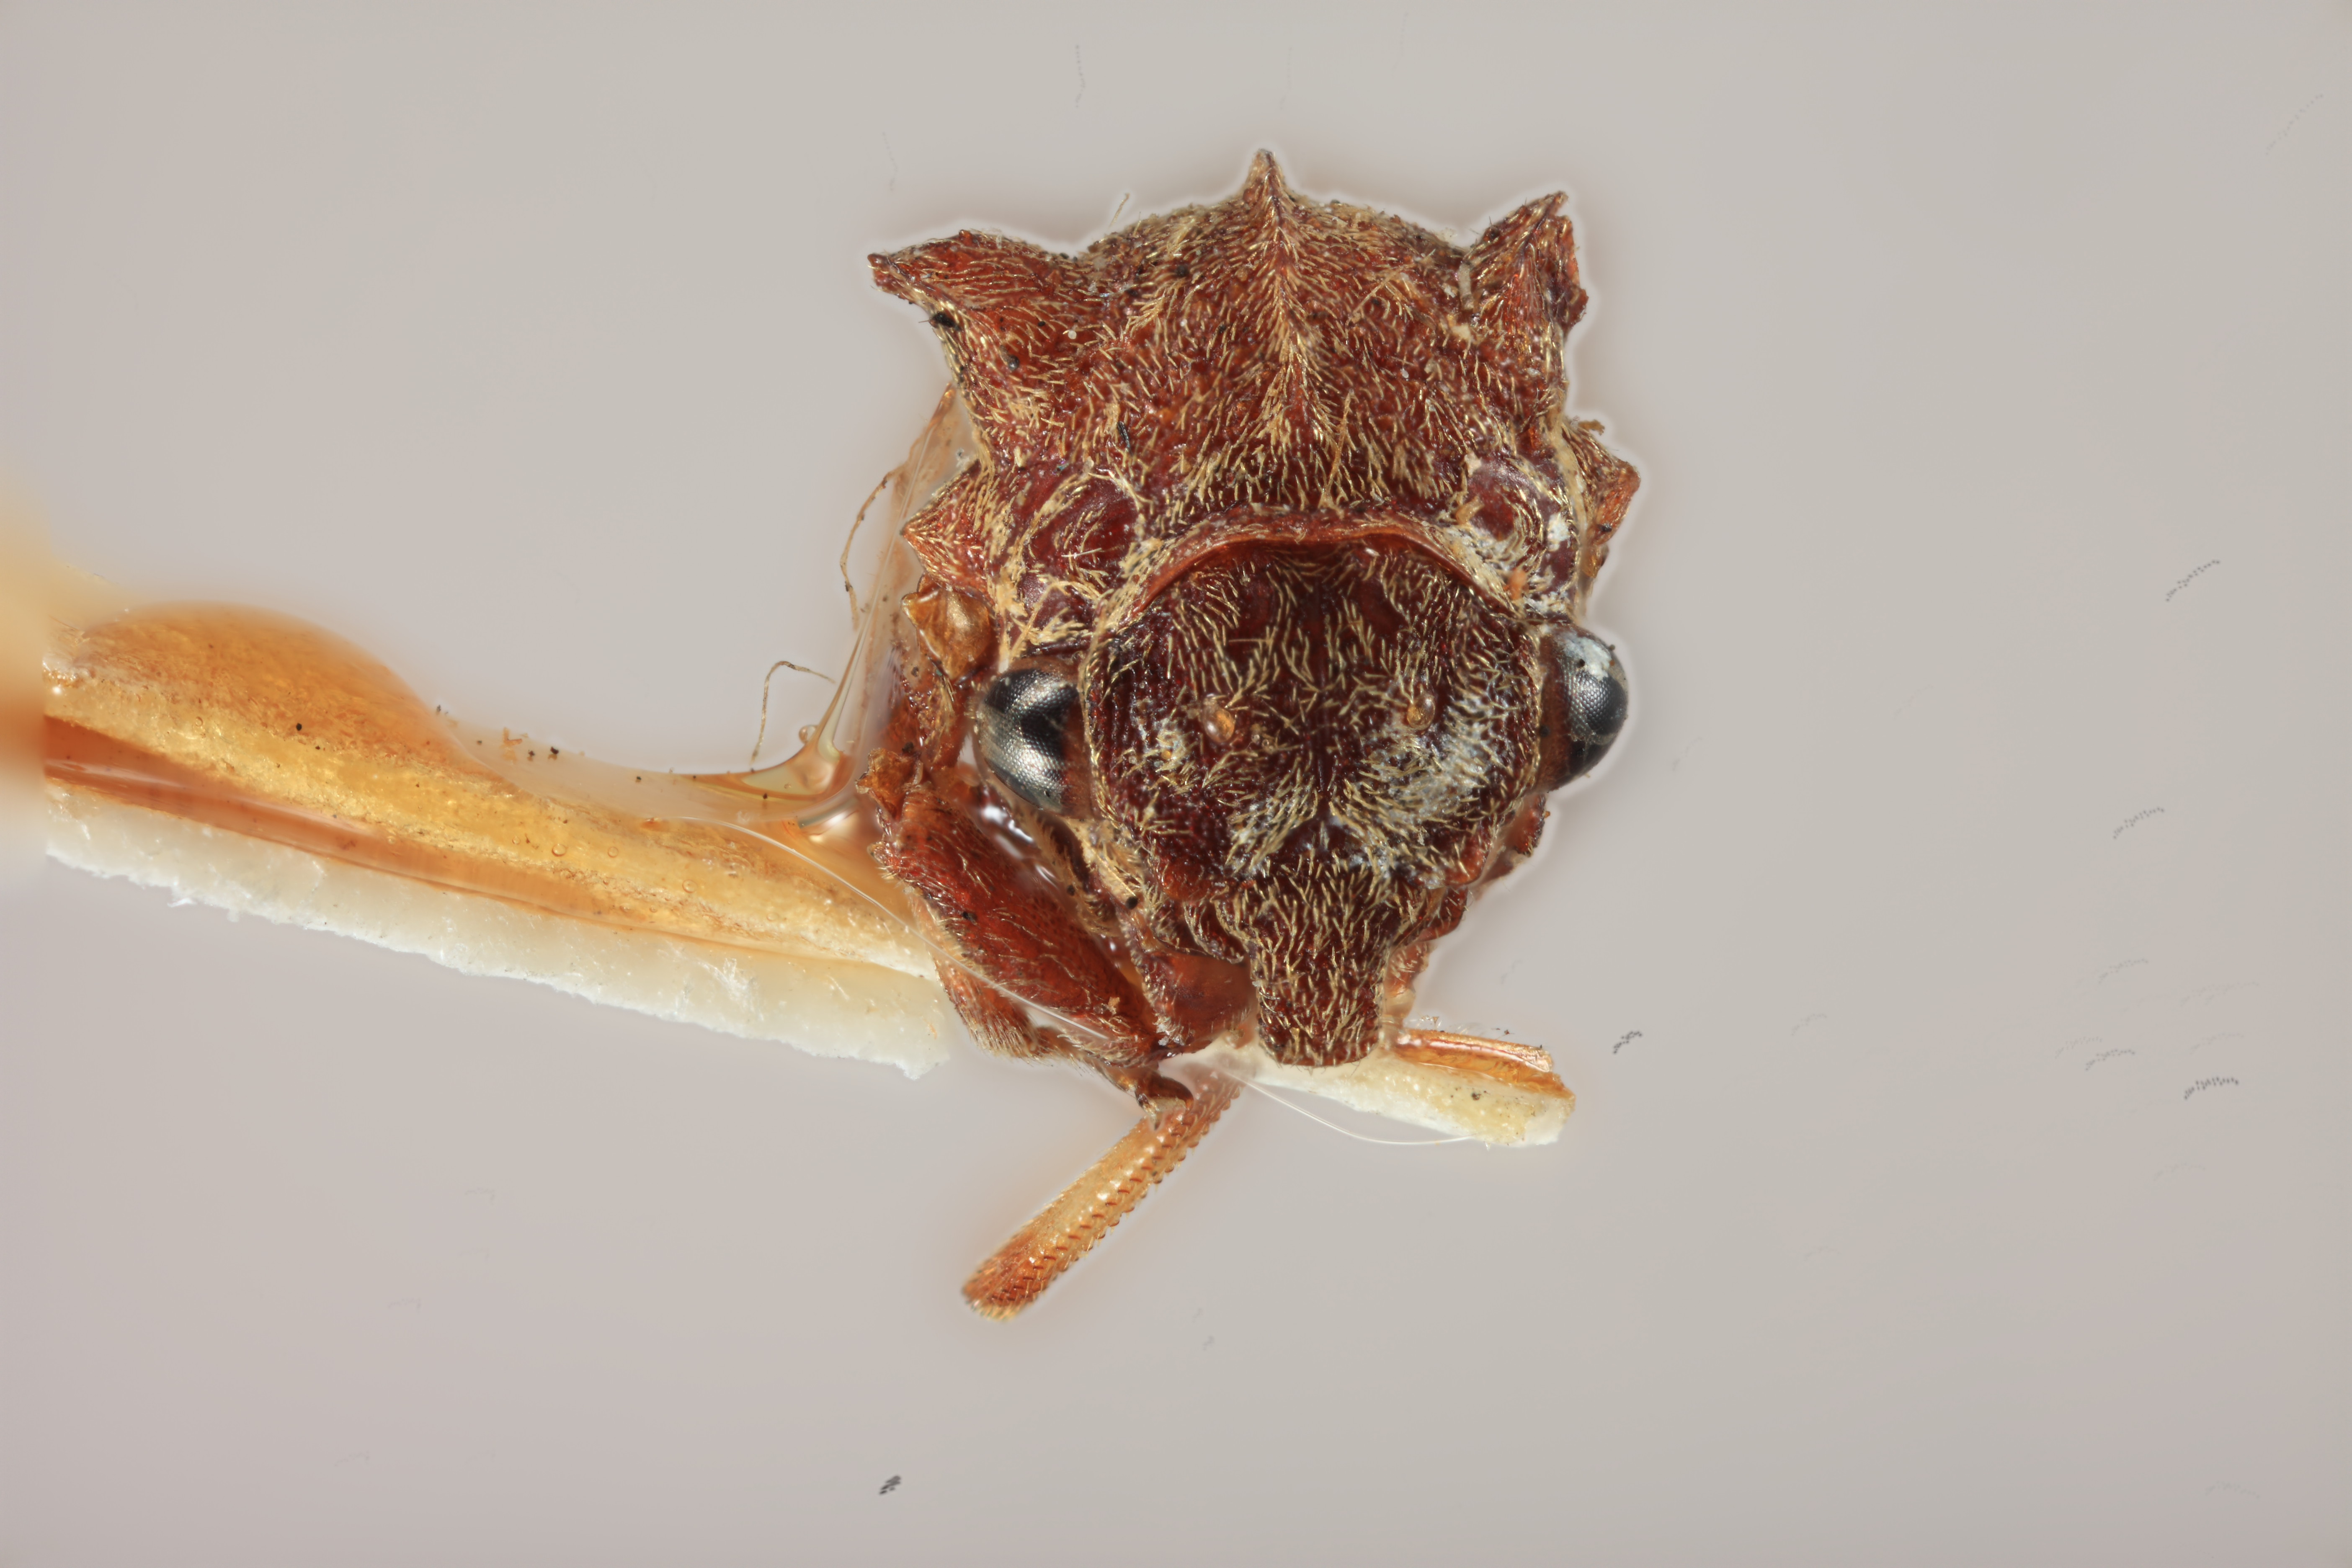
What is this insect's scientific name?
Acanthucus brevicornis
